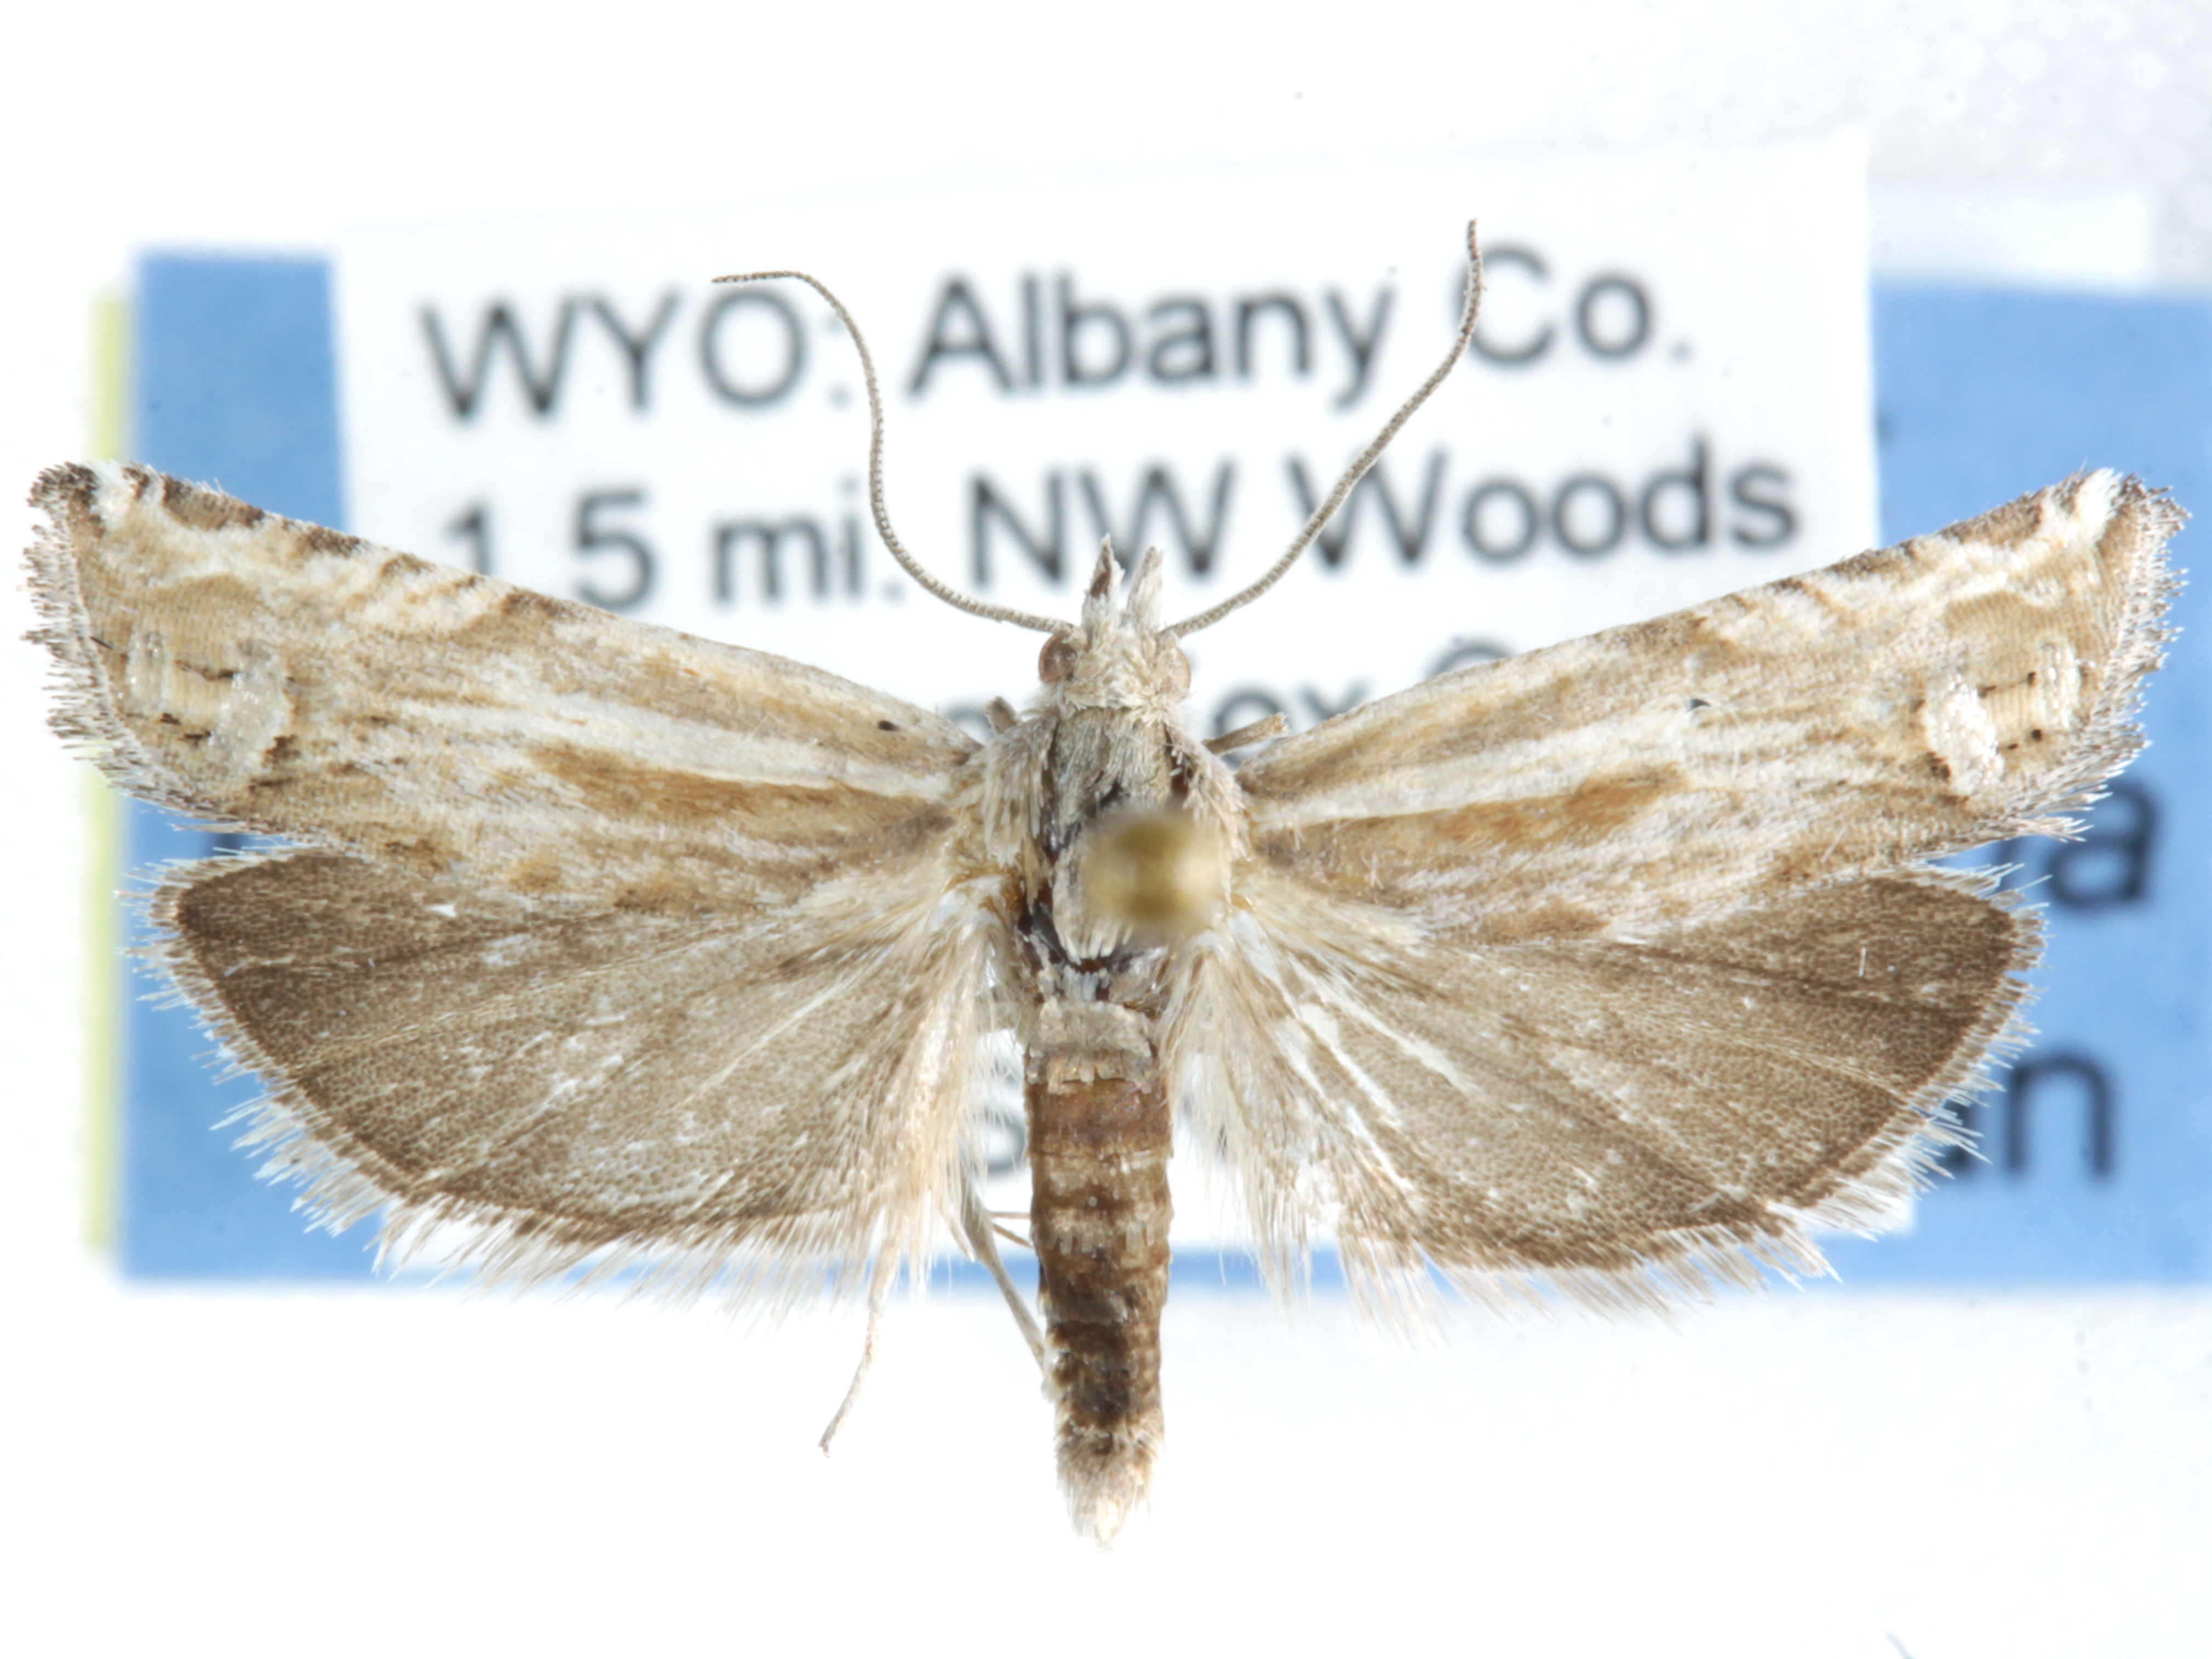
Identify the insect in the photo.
Eucosma salidana
